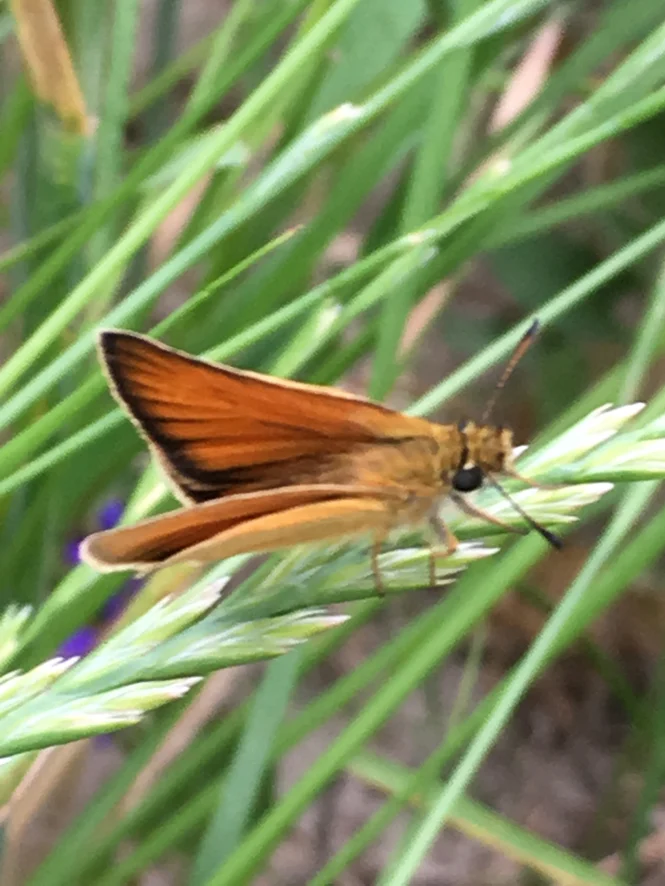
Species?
Thymelicus lineola
